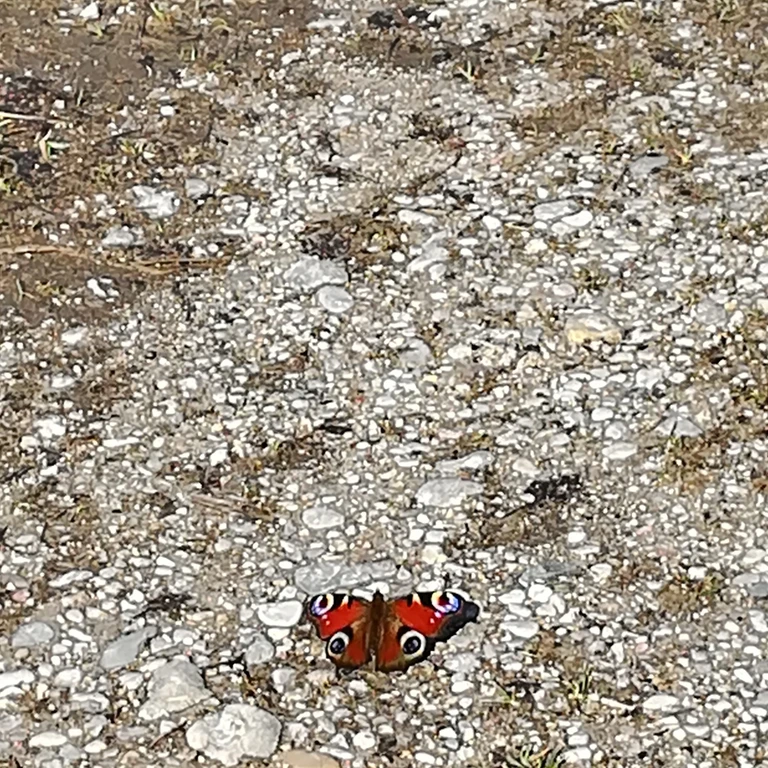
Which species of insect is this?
Aglais io
